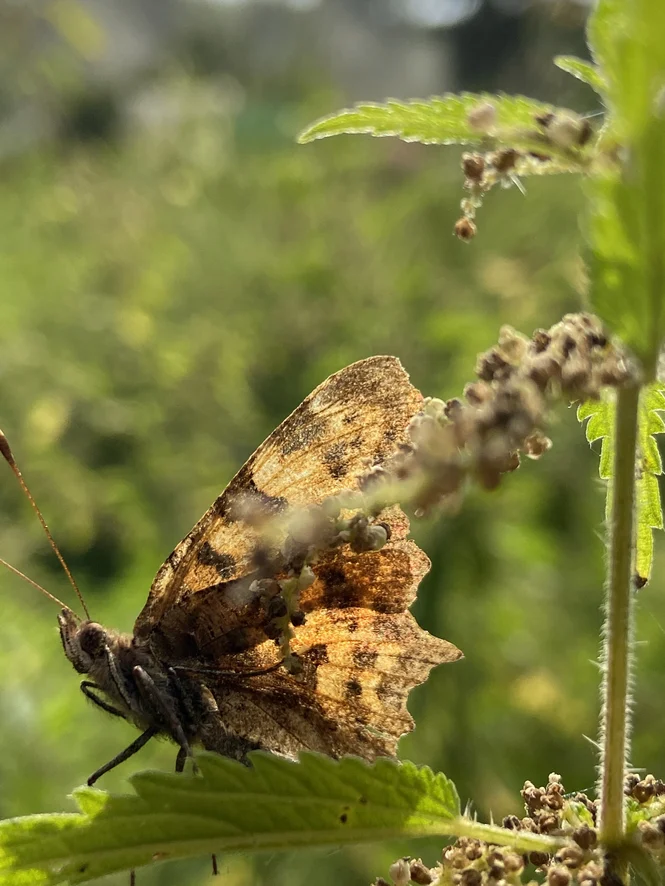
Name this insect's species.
Polygonia c-album
